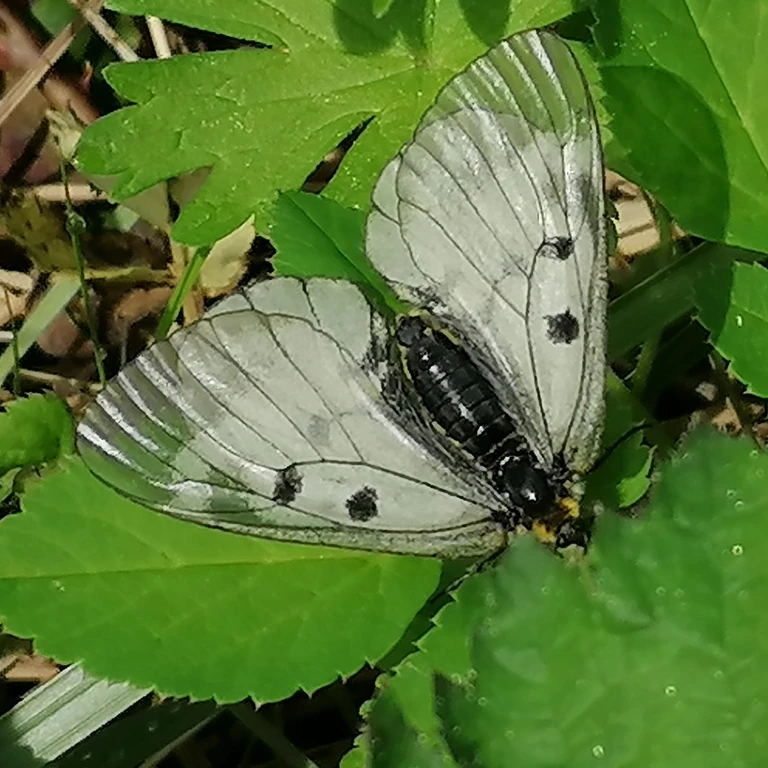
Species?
Parnassius mnemosyne
